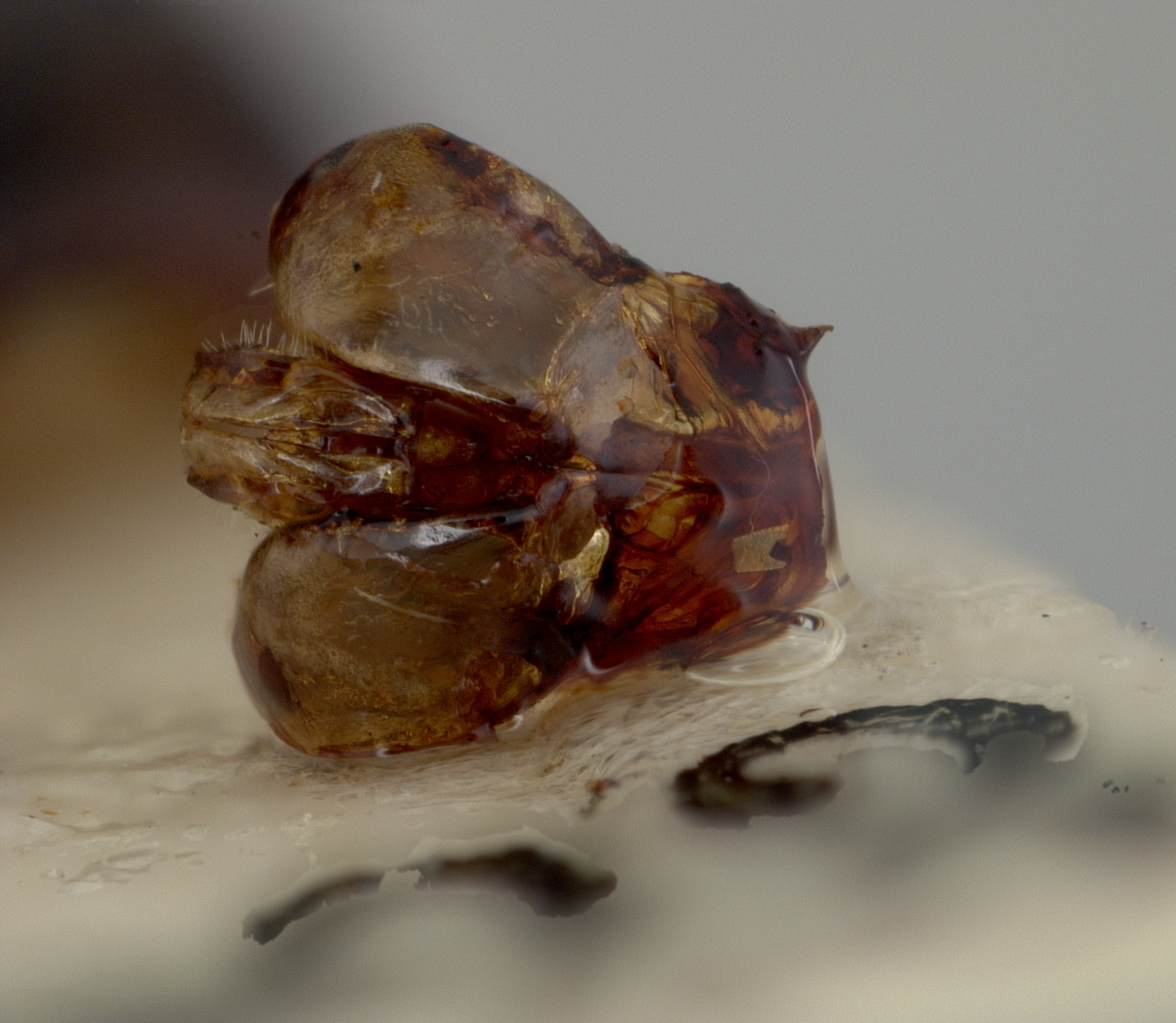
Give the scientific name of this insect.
Halictus emelianoffi
